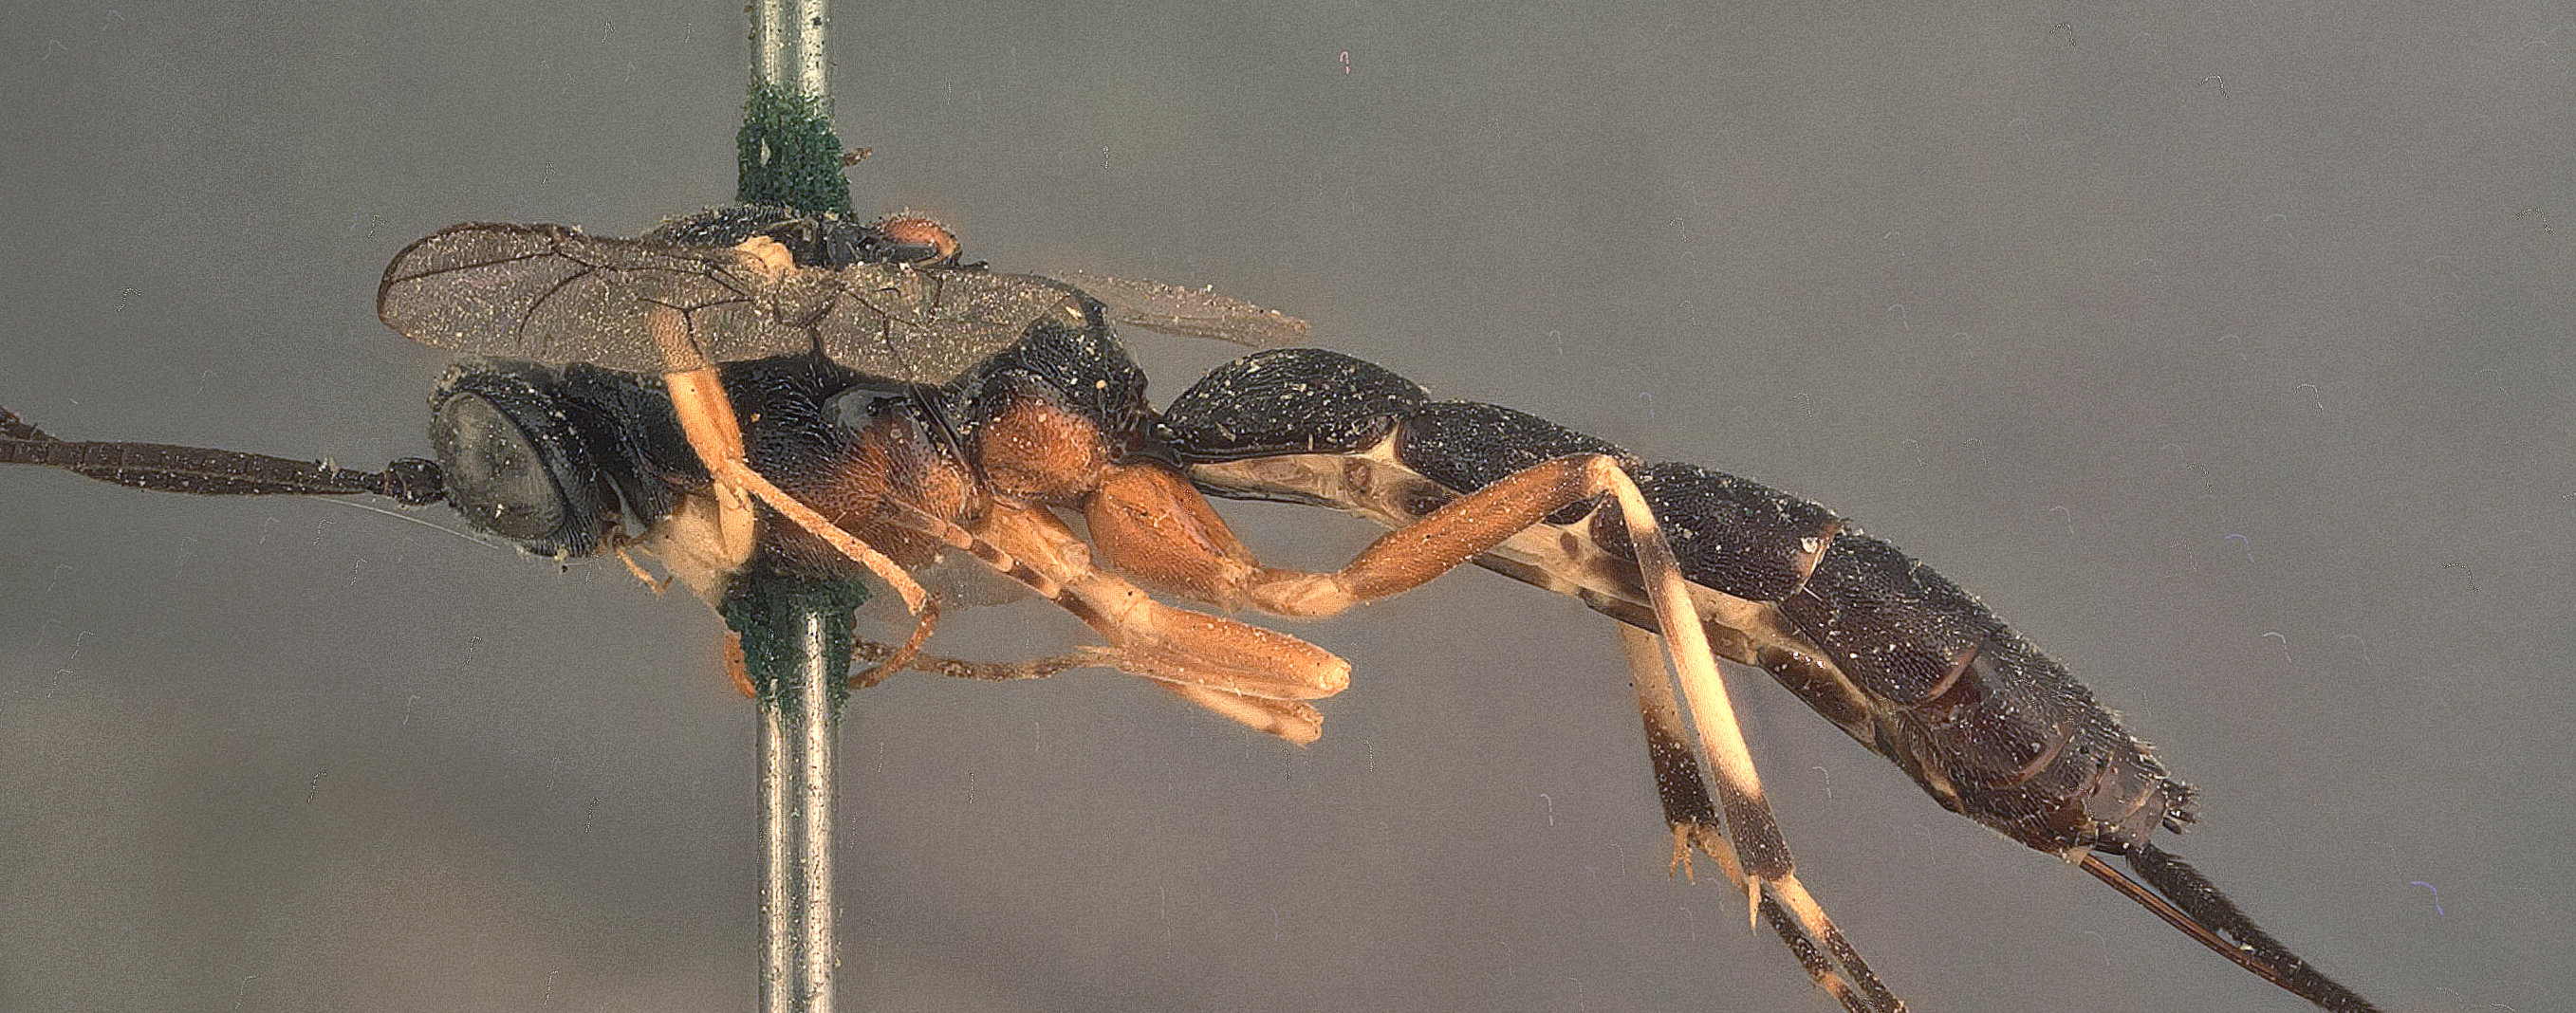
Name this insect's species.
Glypta caulicola
